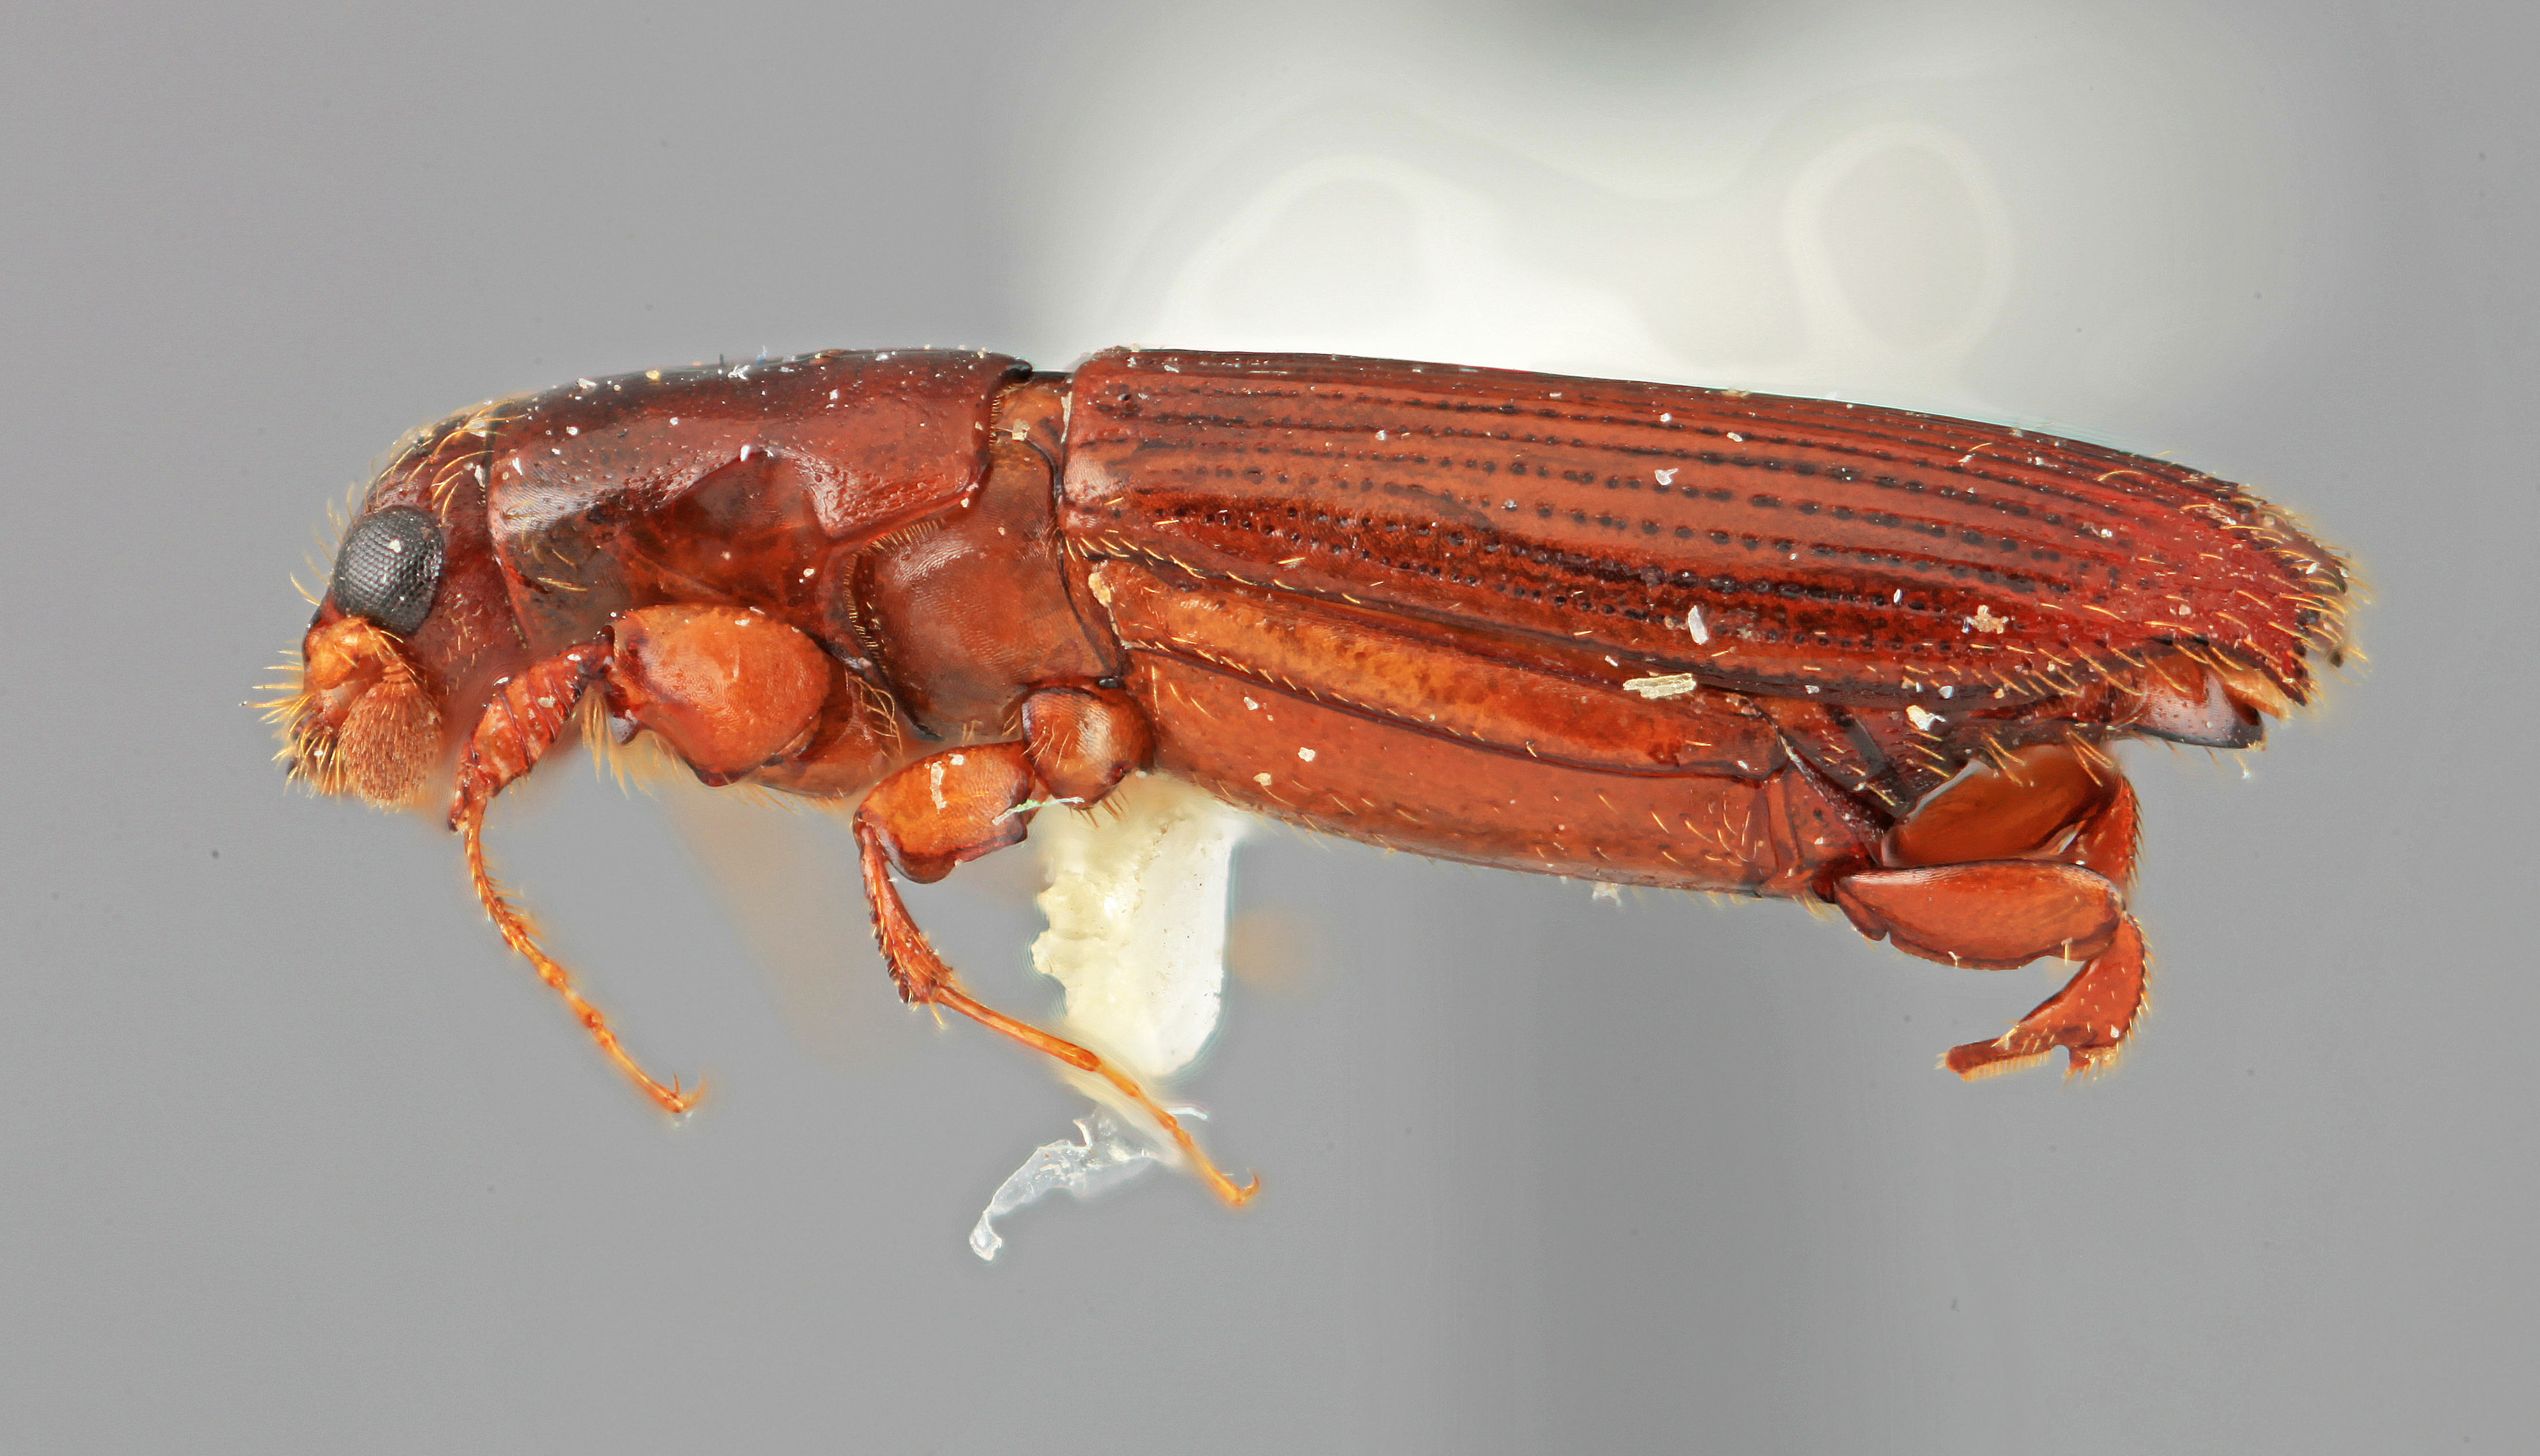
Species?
Platypus eugestus
